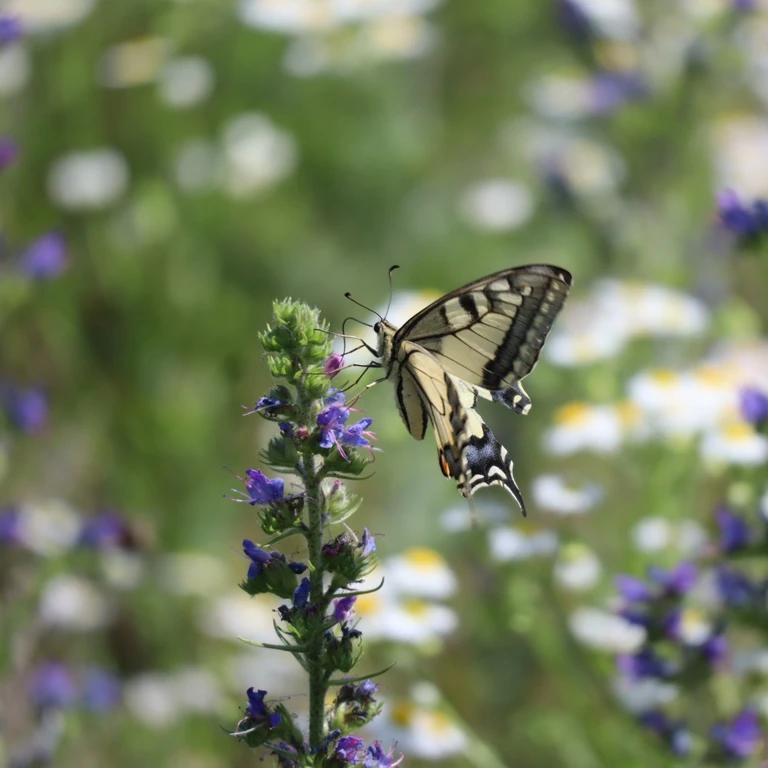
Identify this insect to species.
Papilio machaon
